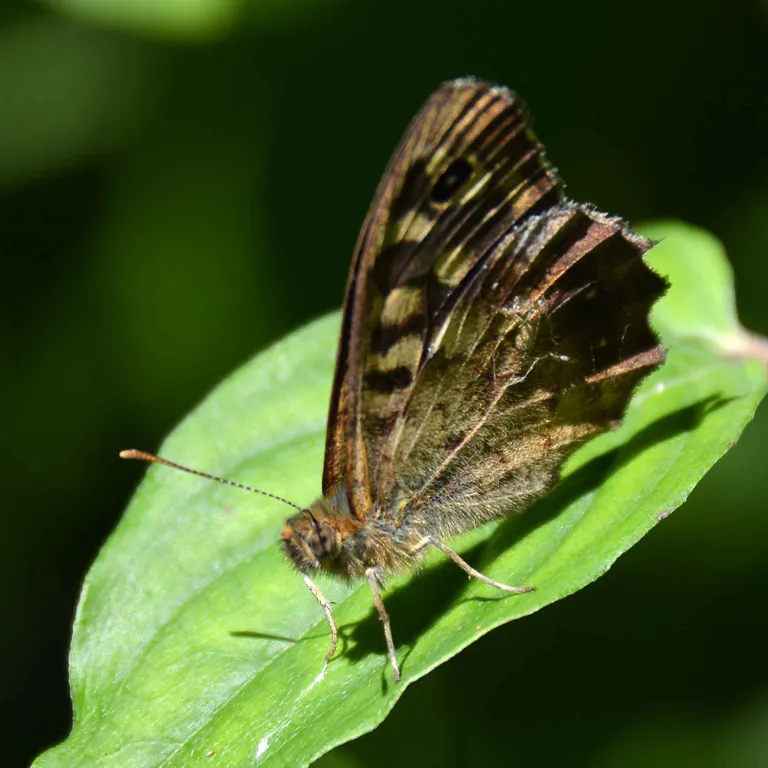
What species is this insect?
Pararge aegeria
